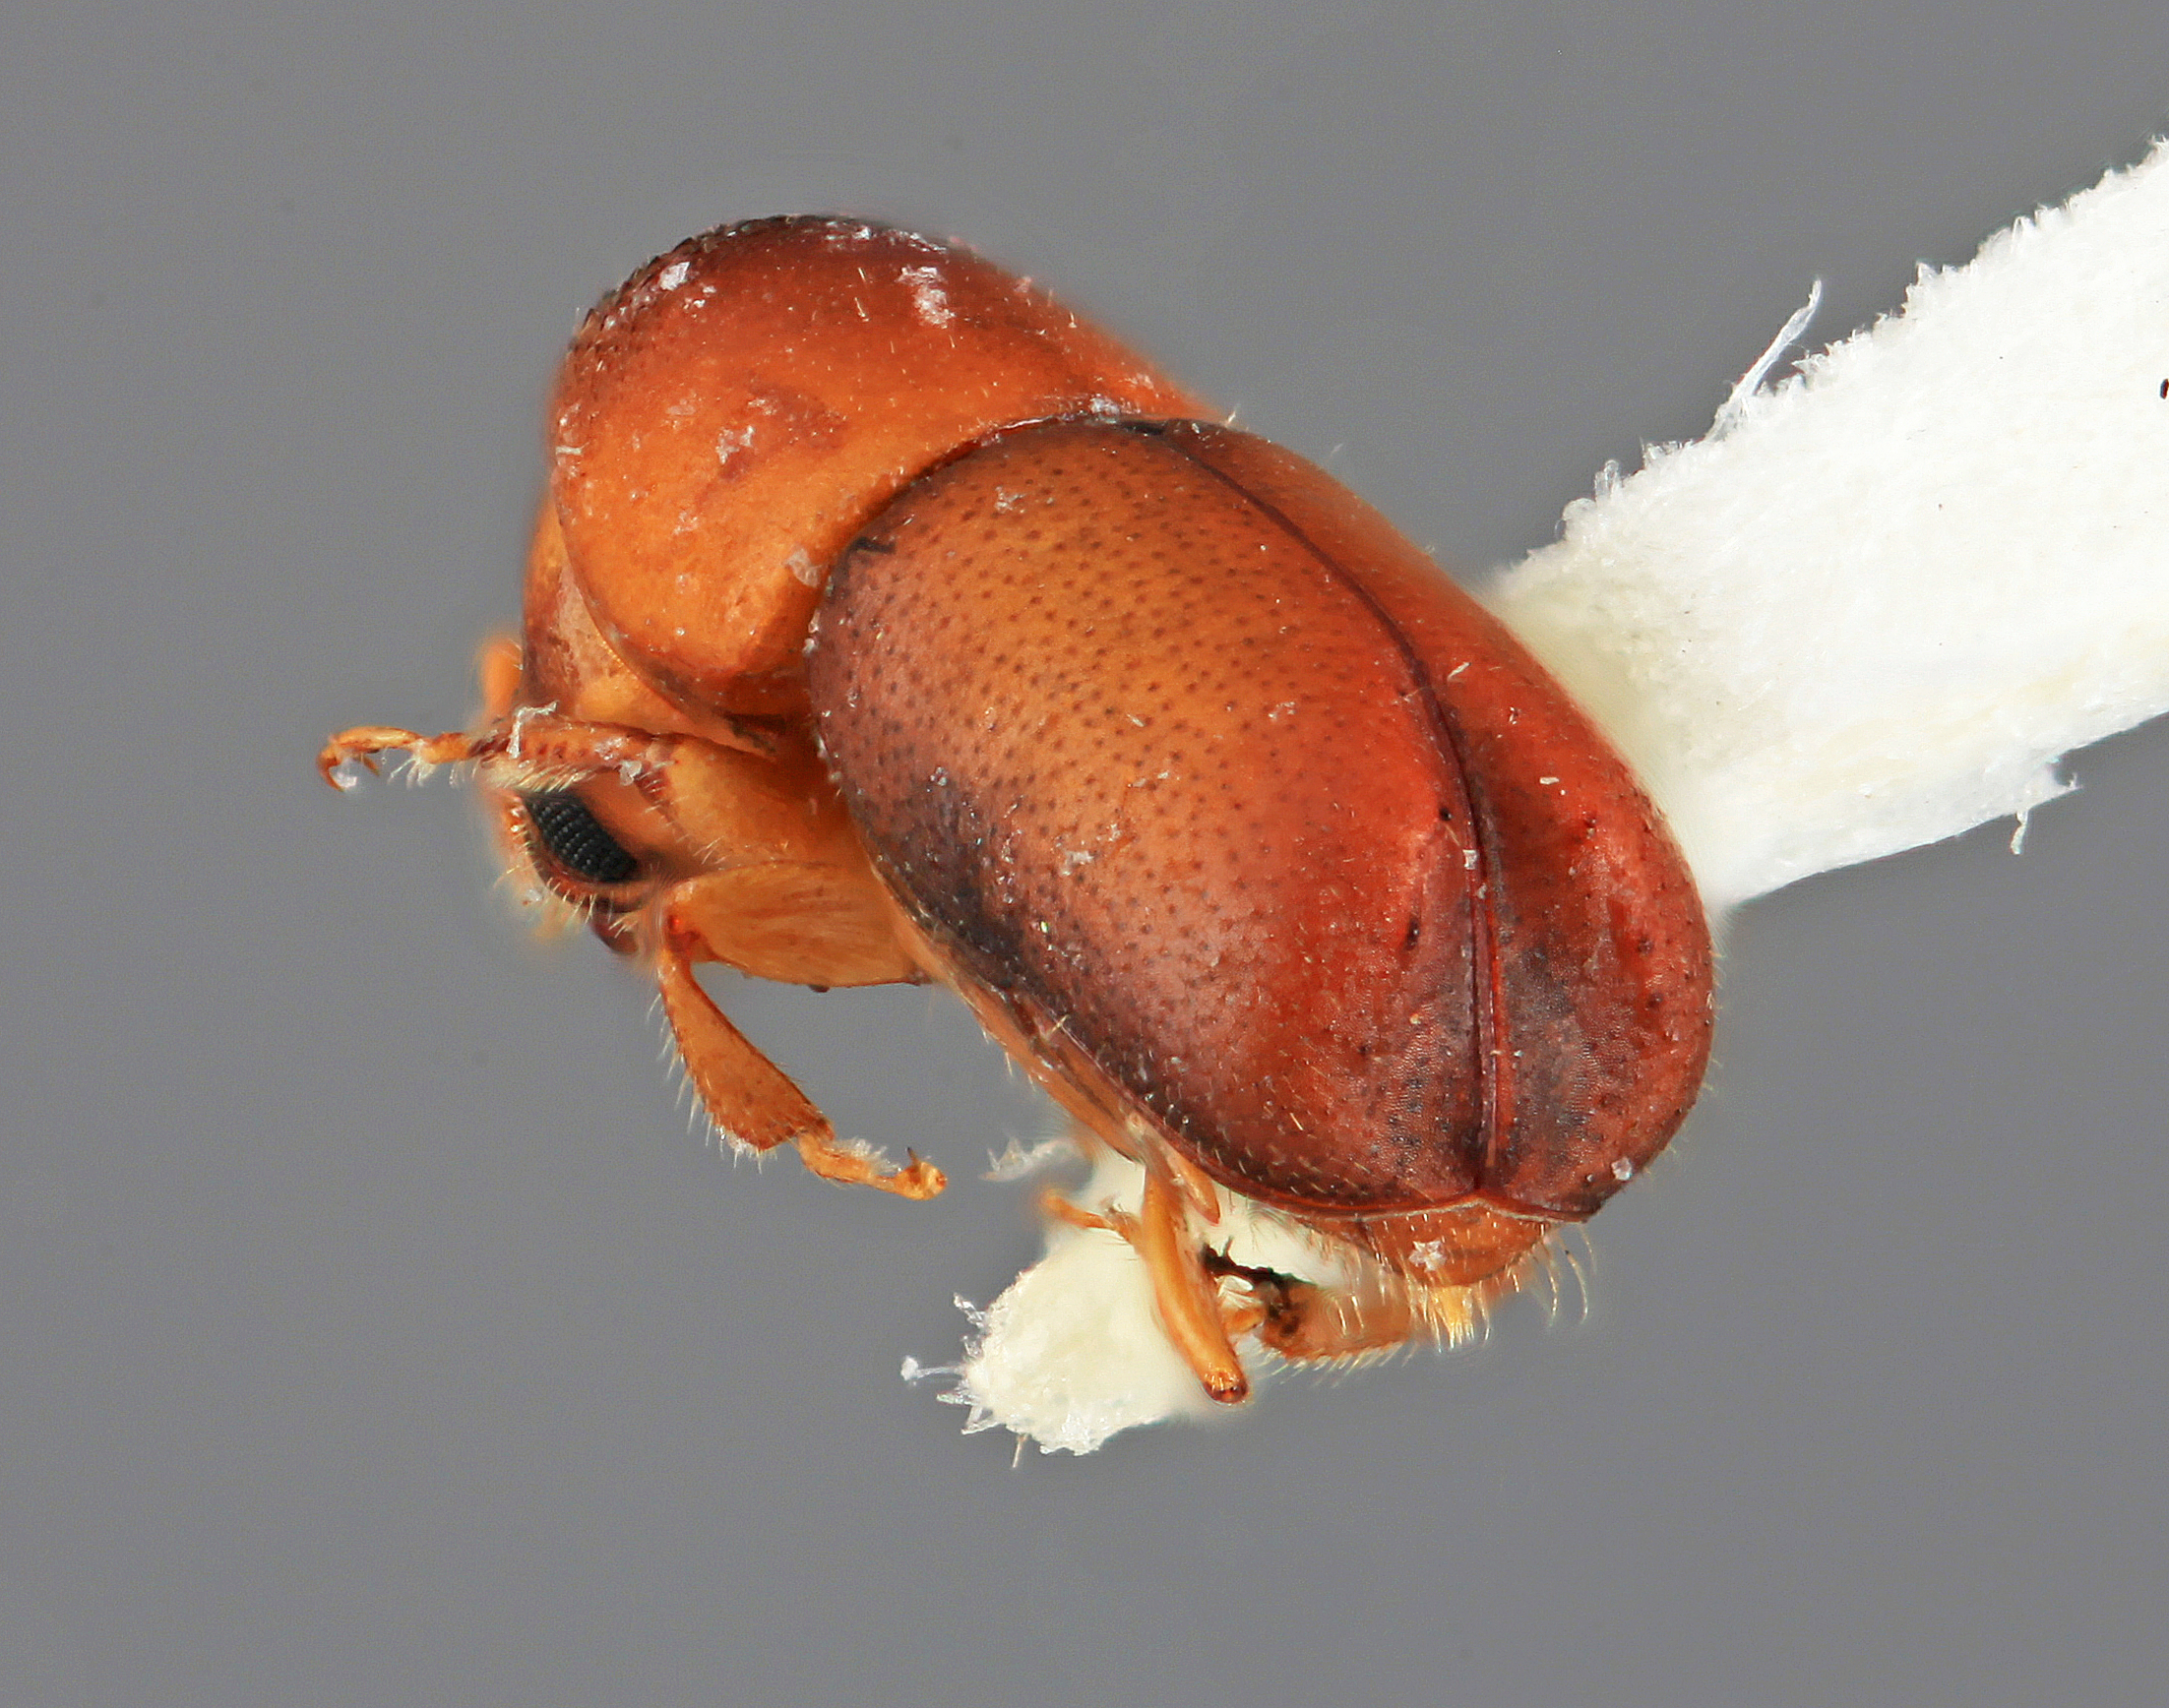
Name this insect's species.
Corthylocurus medialis
